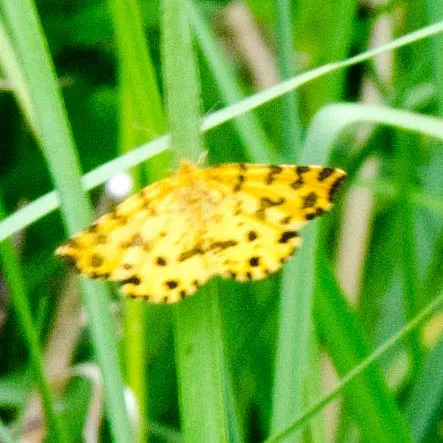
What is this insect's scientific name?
Pseudopanthera macularia
